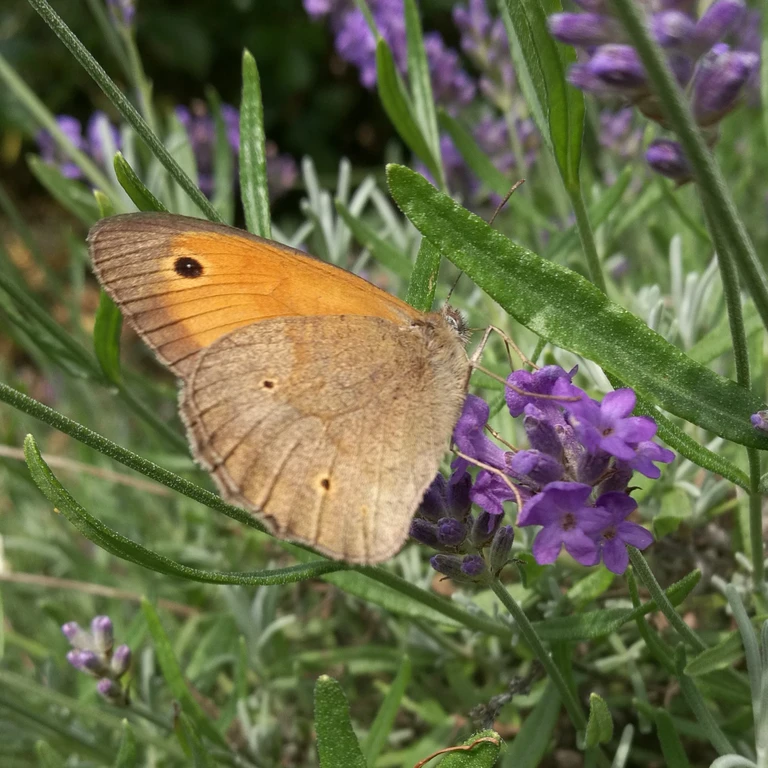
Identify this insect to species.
Maniola jurtina
